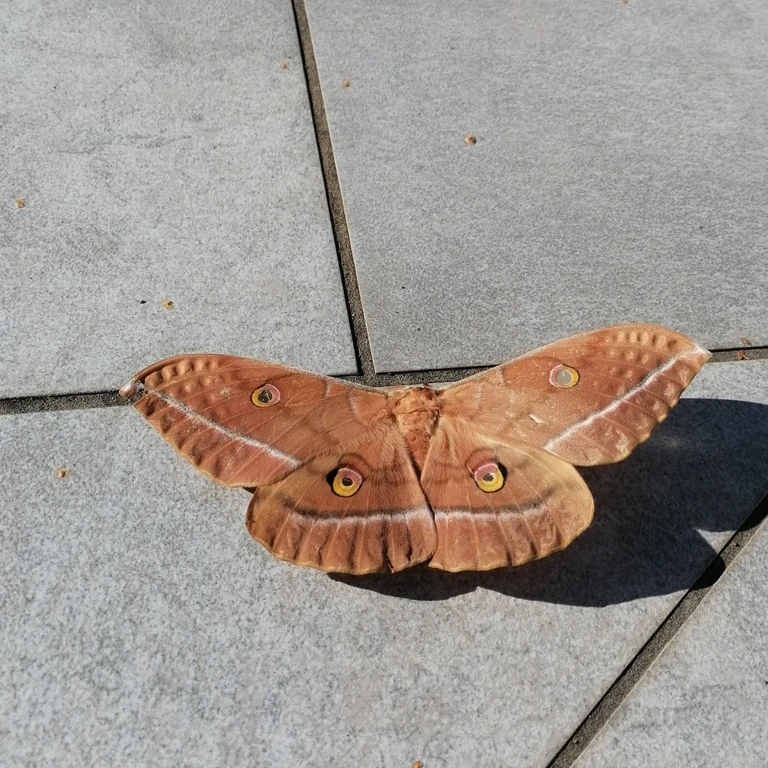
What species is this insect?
Antheraea yamamai
